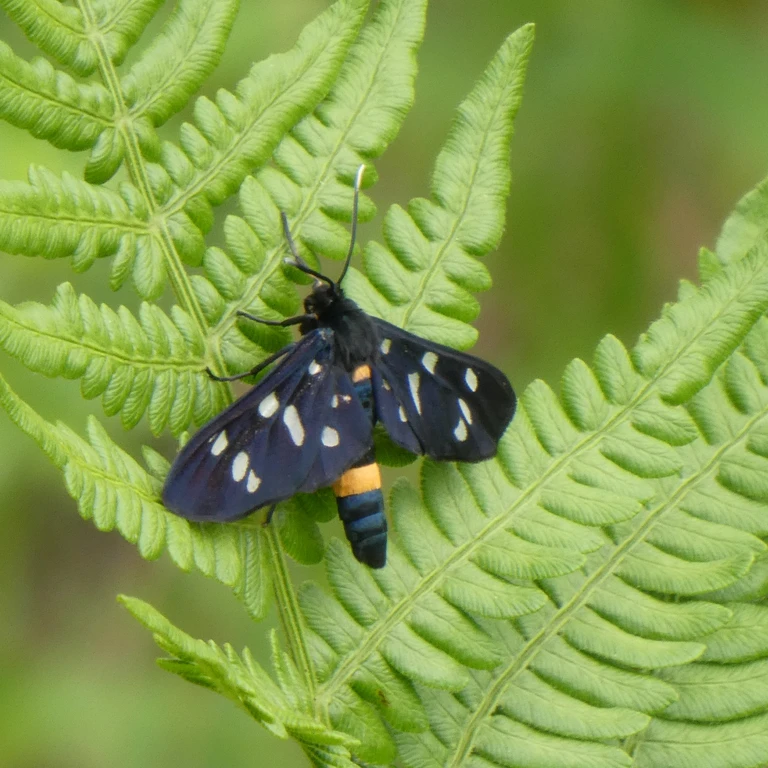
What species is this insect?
Amata phegea
